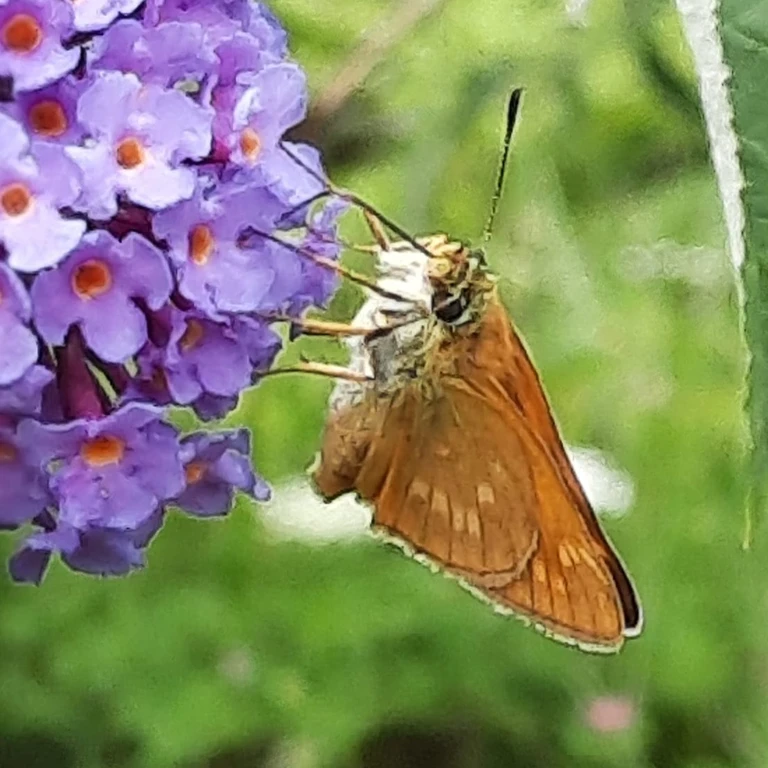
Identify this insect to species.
Ochlodes sylvanus (also Ochlodes venata)
